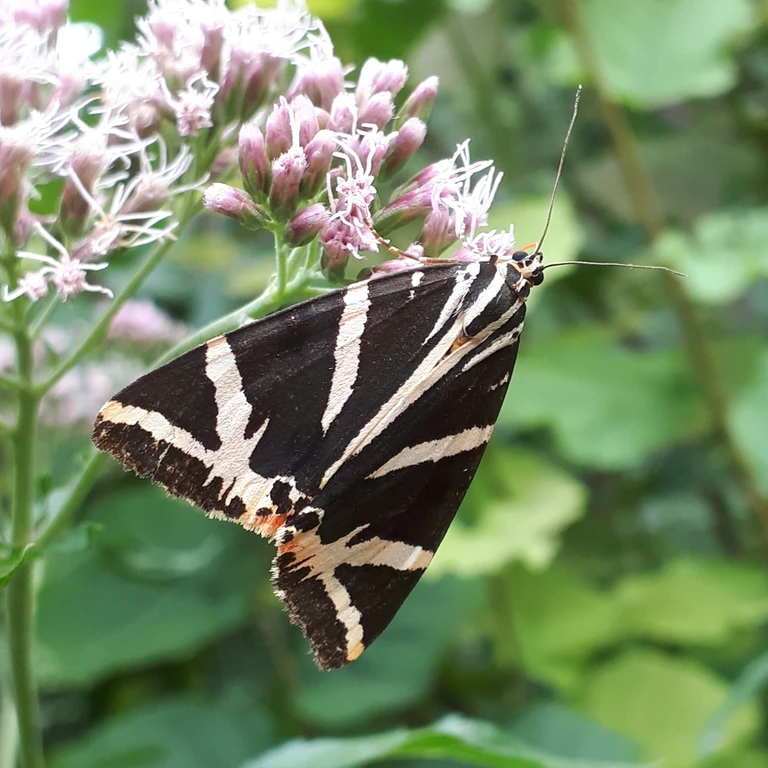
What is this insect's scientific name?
Euplagia quadripunctaria
